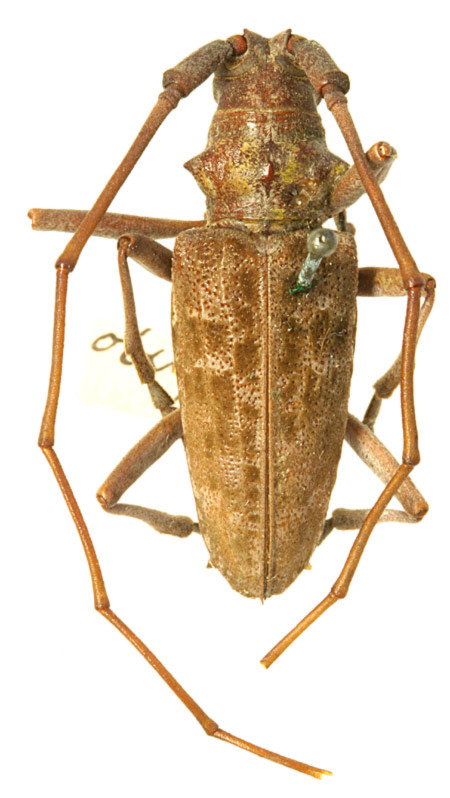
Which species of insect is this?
Monochamus titillator
